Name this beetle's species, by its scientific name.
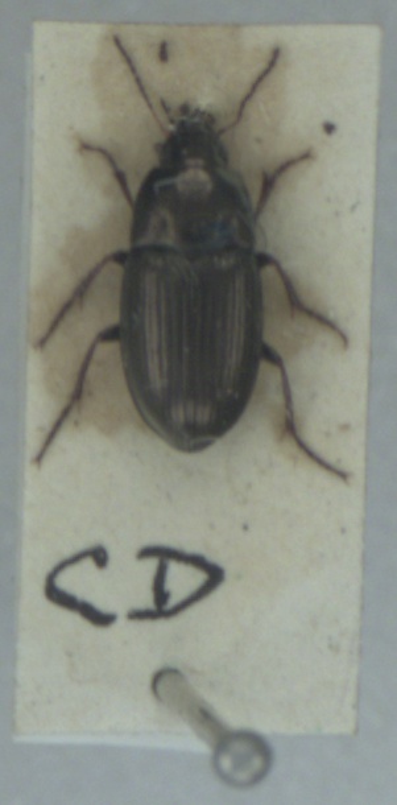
Amara aenea
